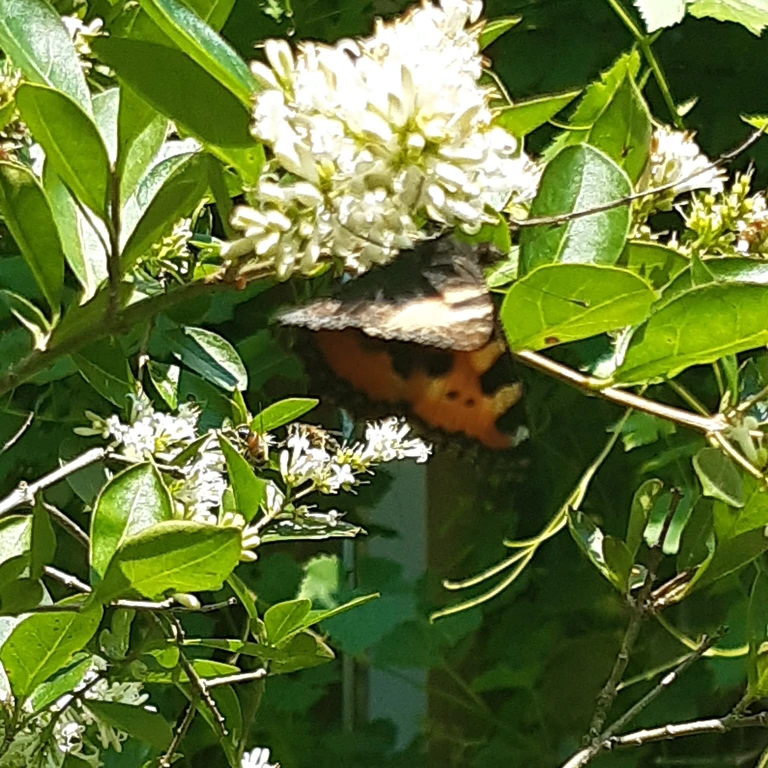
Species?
Aglais urticae
